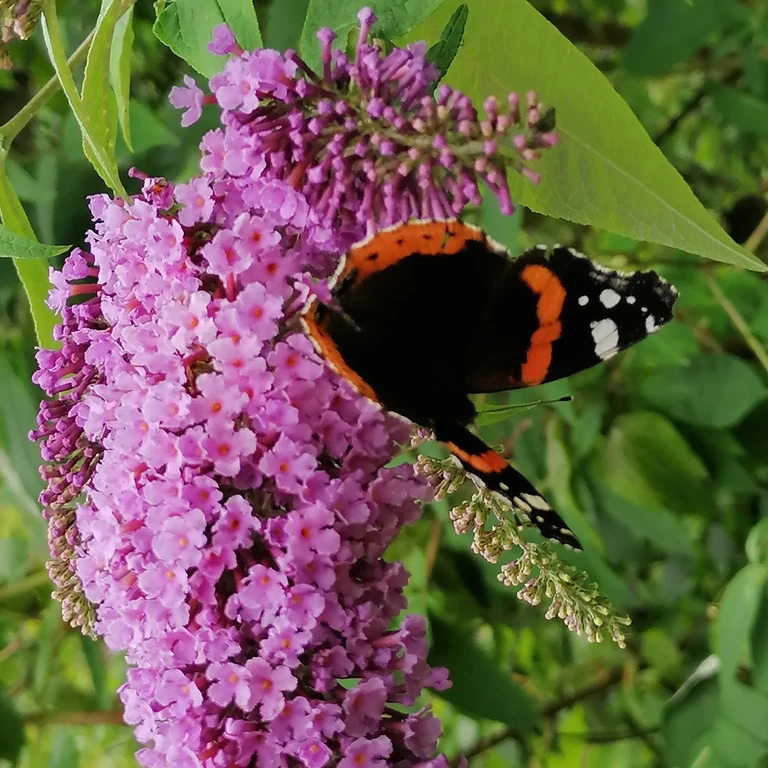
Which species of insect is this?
Vanessa atalanta
